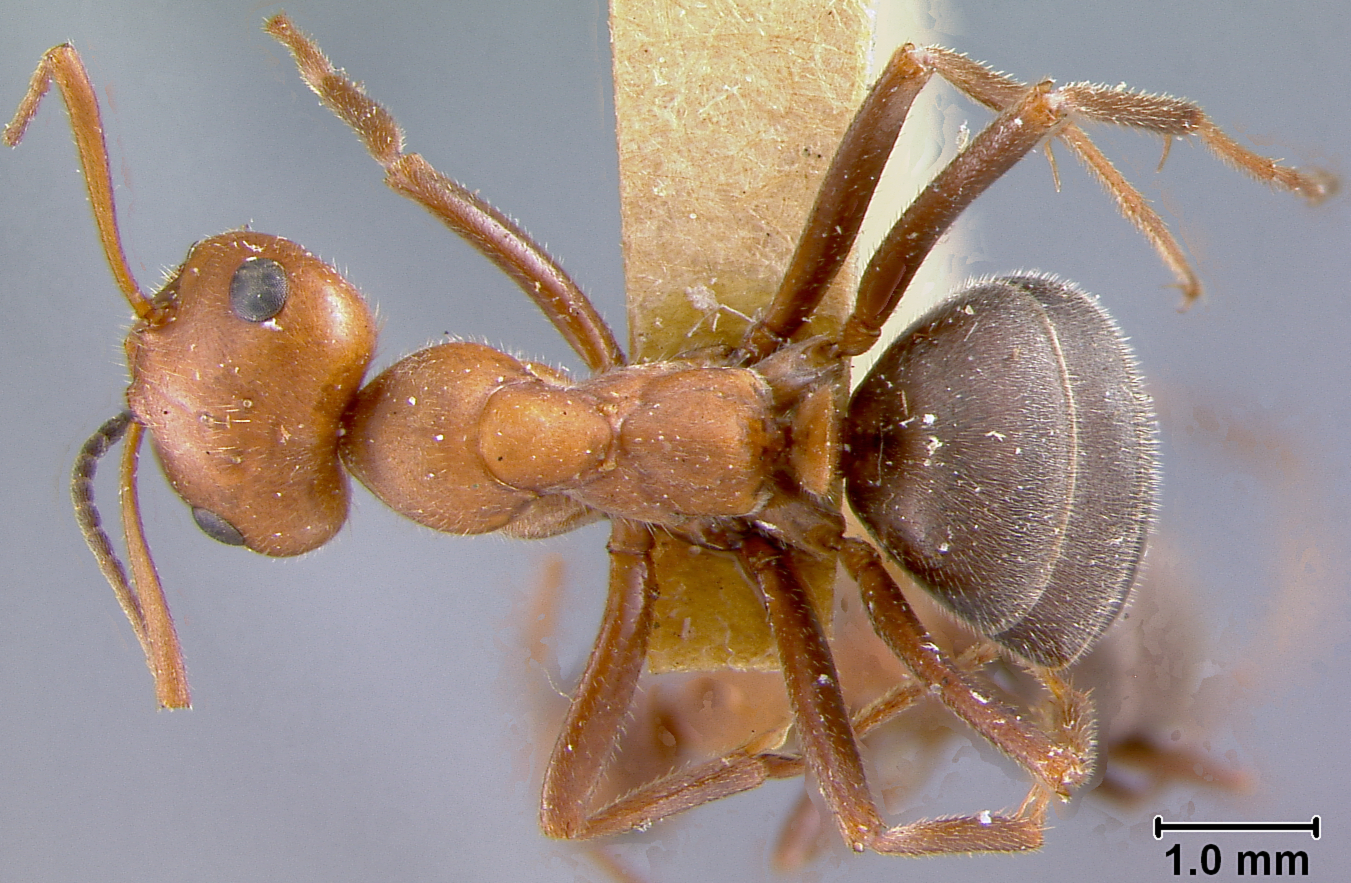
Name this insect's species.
Formica oreas
